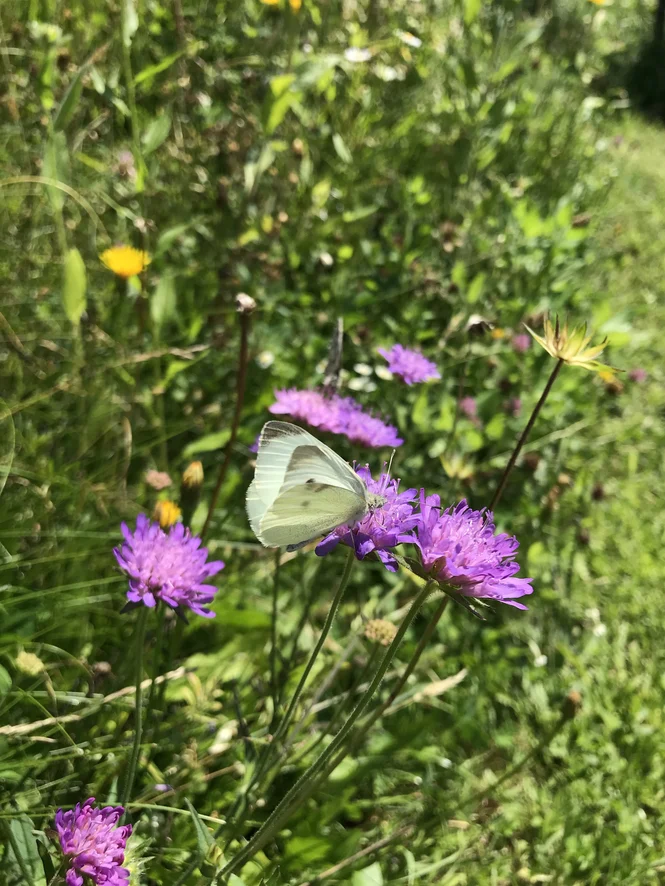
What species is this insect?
Pieris rapae
